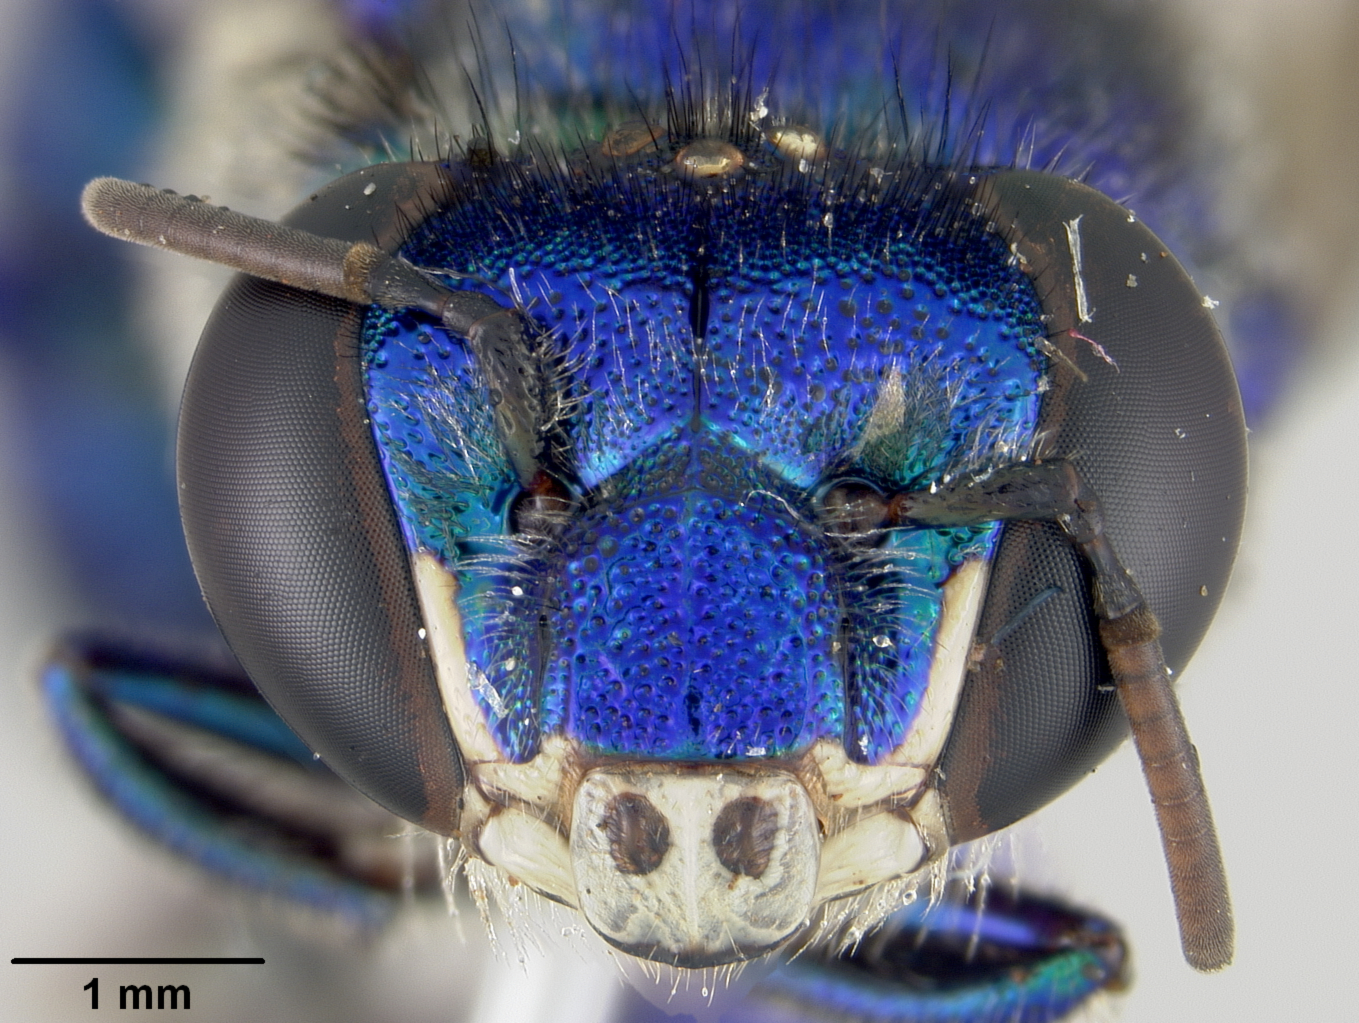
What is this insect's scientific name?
Euglossa sapphirina
